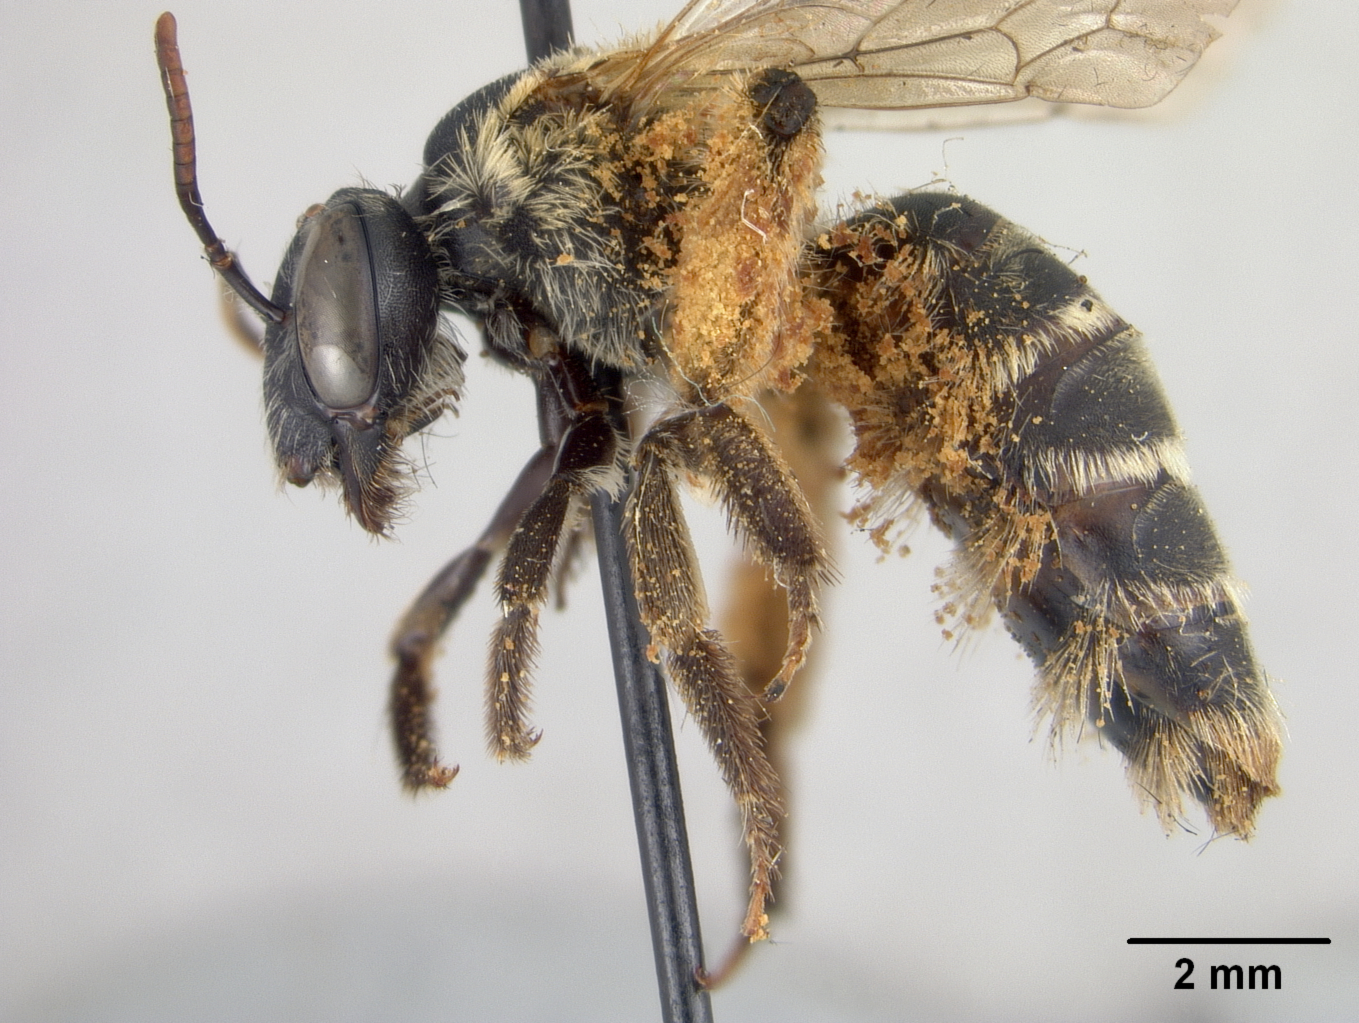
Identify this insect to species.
Andrena micheneriana
